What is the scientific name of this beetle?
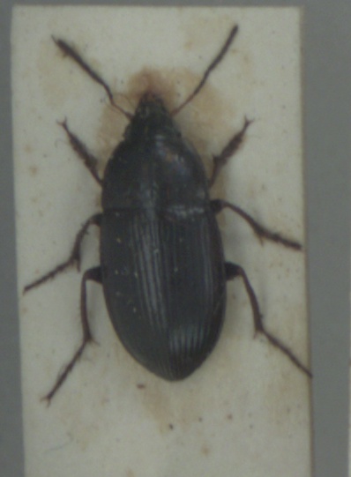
Amara similata
